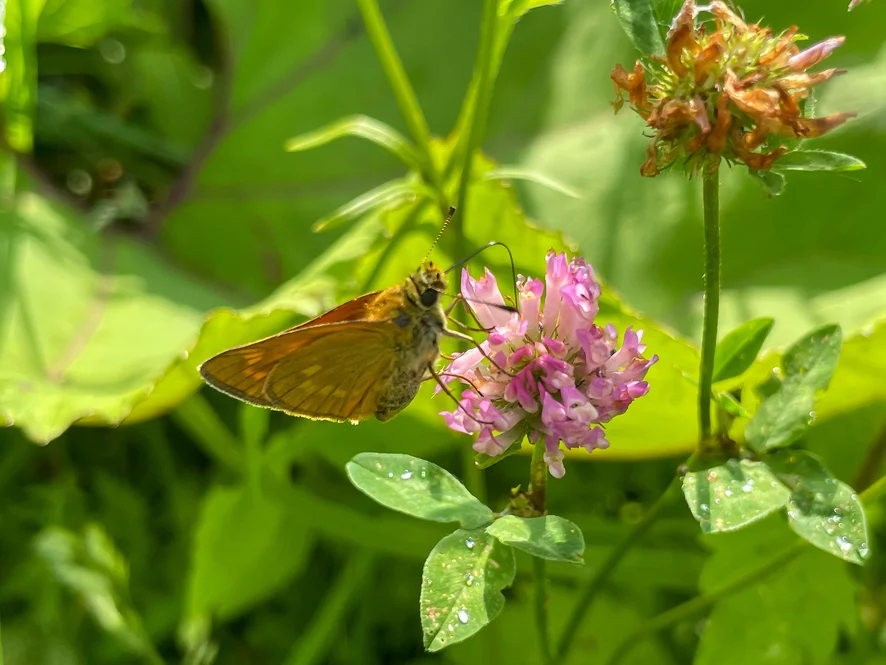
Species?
Ochlodes sylvanus (also Ochlodes venata)
